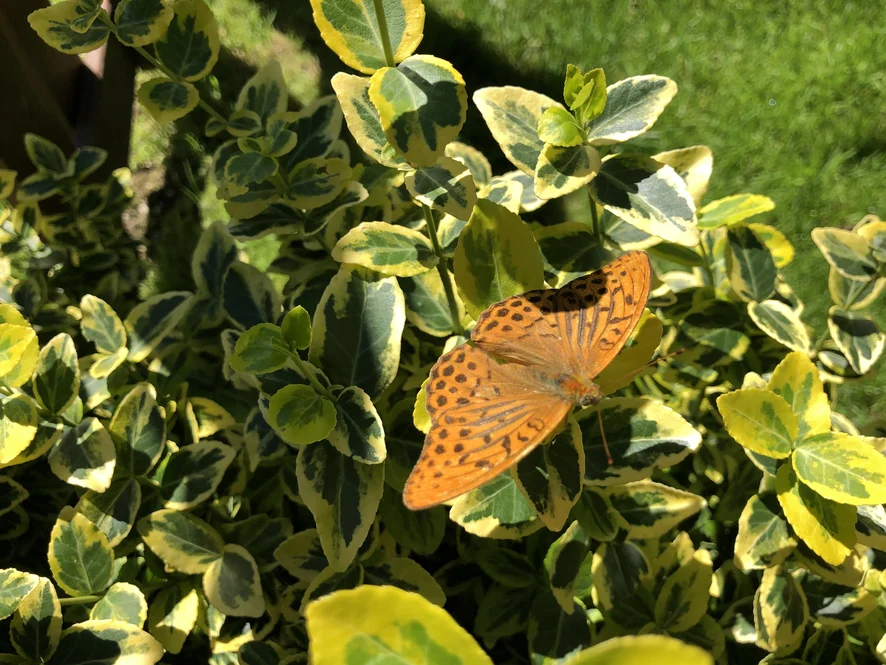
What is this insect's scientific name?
Argynnis paphia
